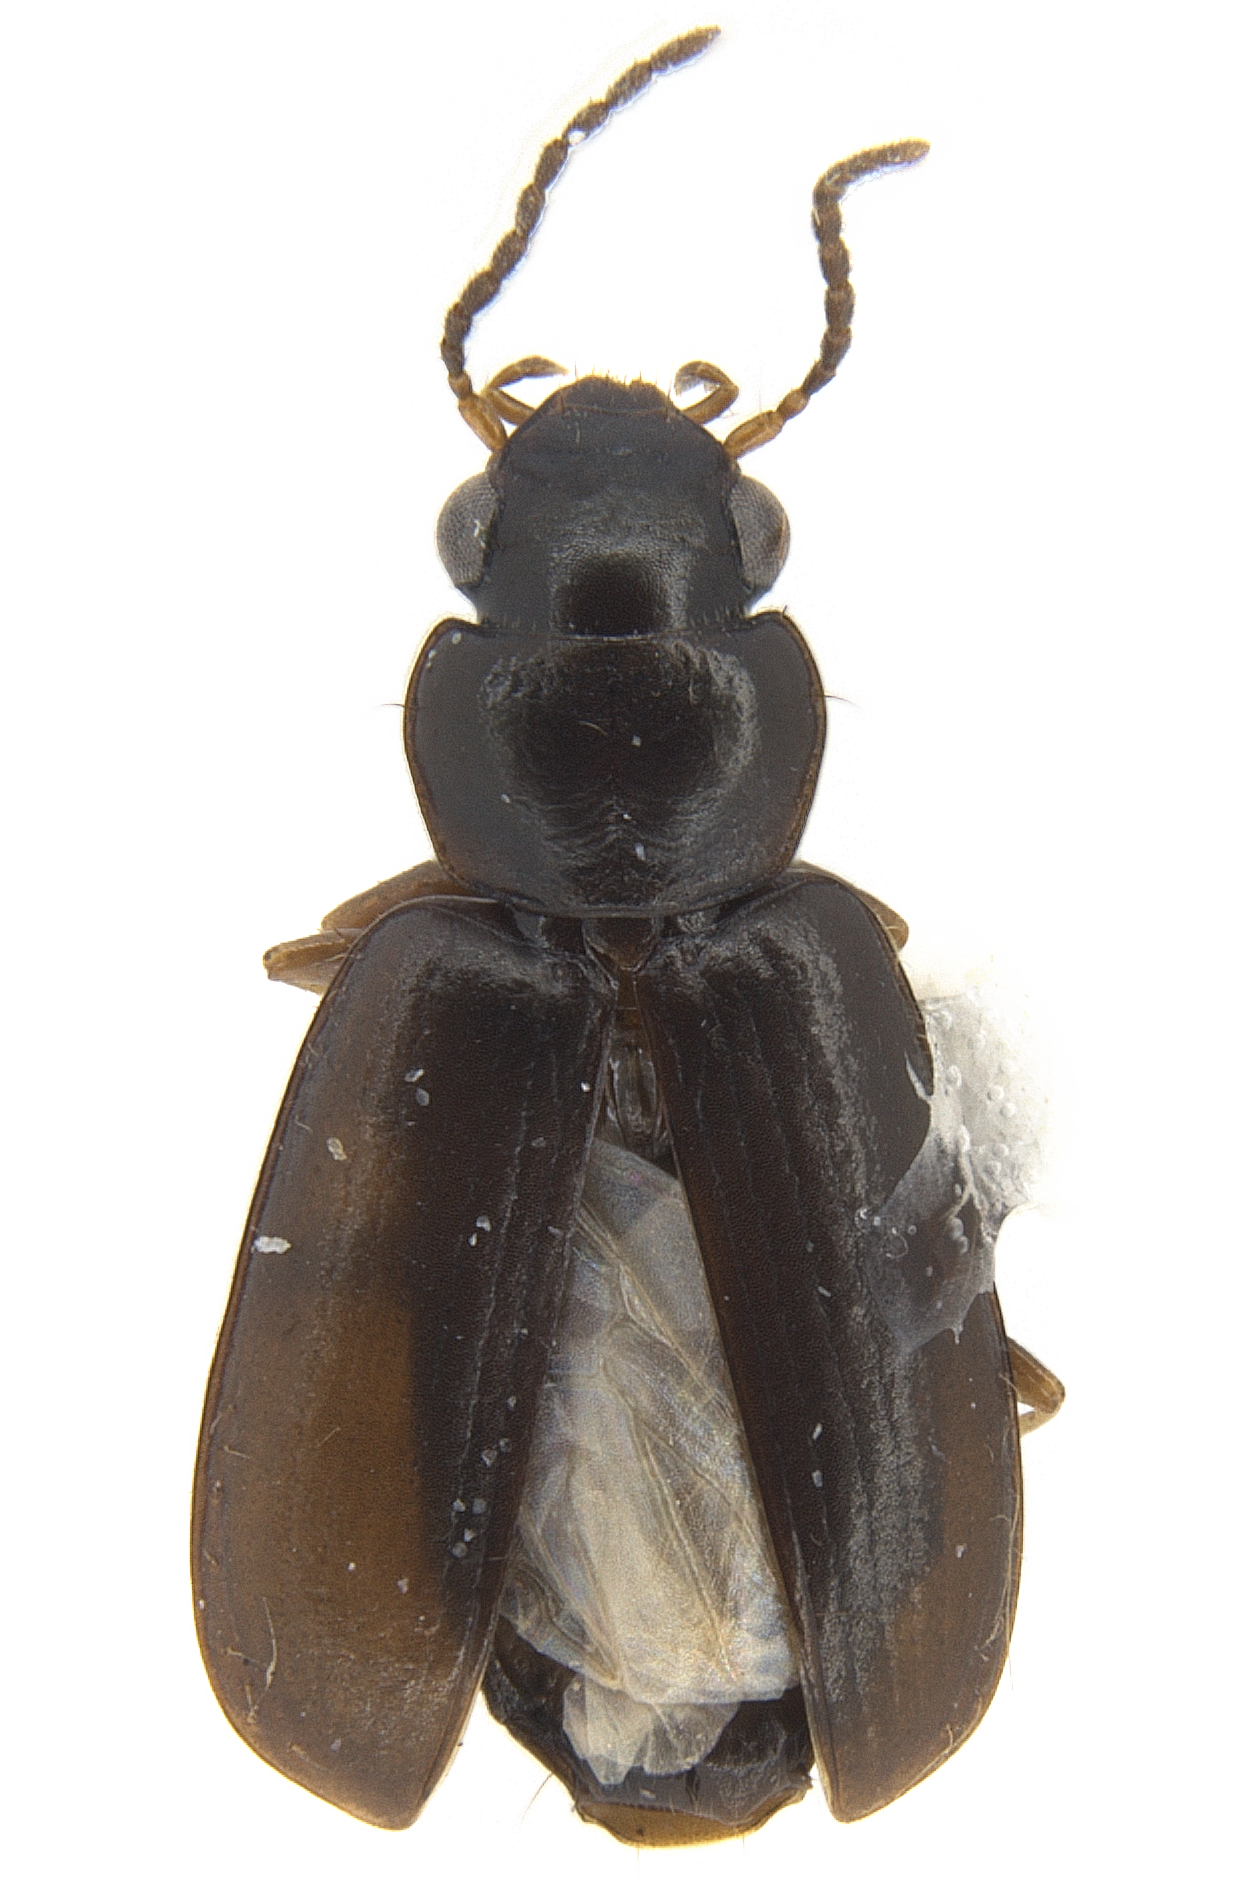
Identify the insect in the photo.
Amblystomus rotundiceps
